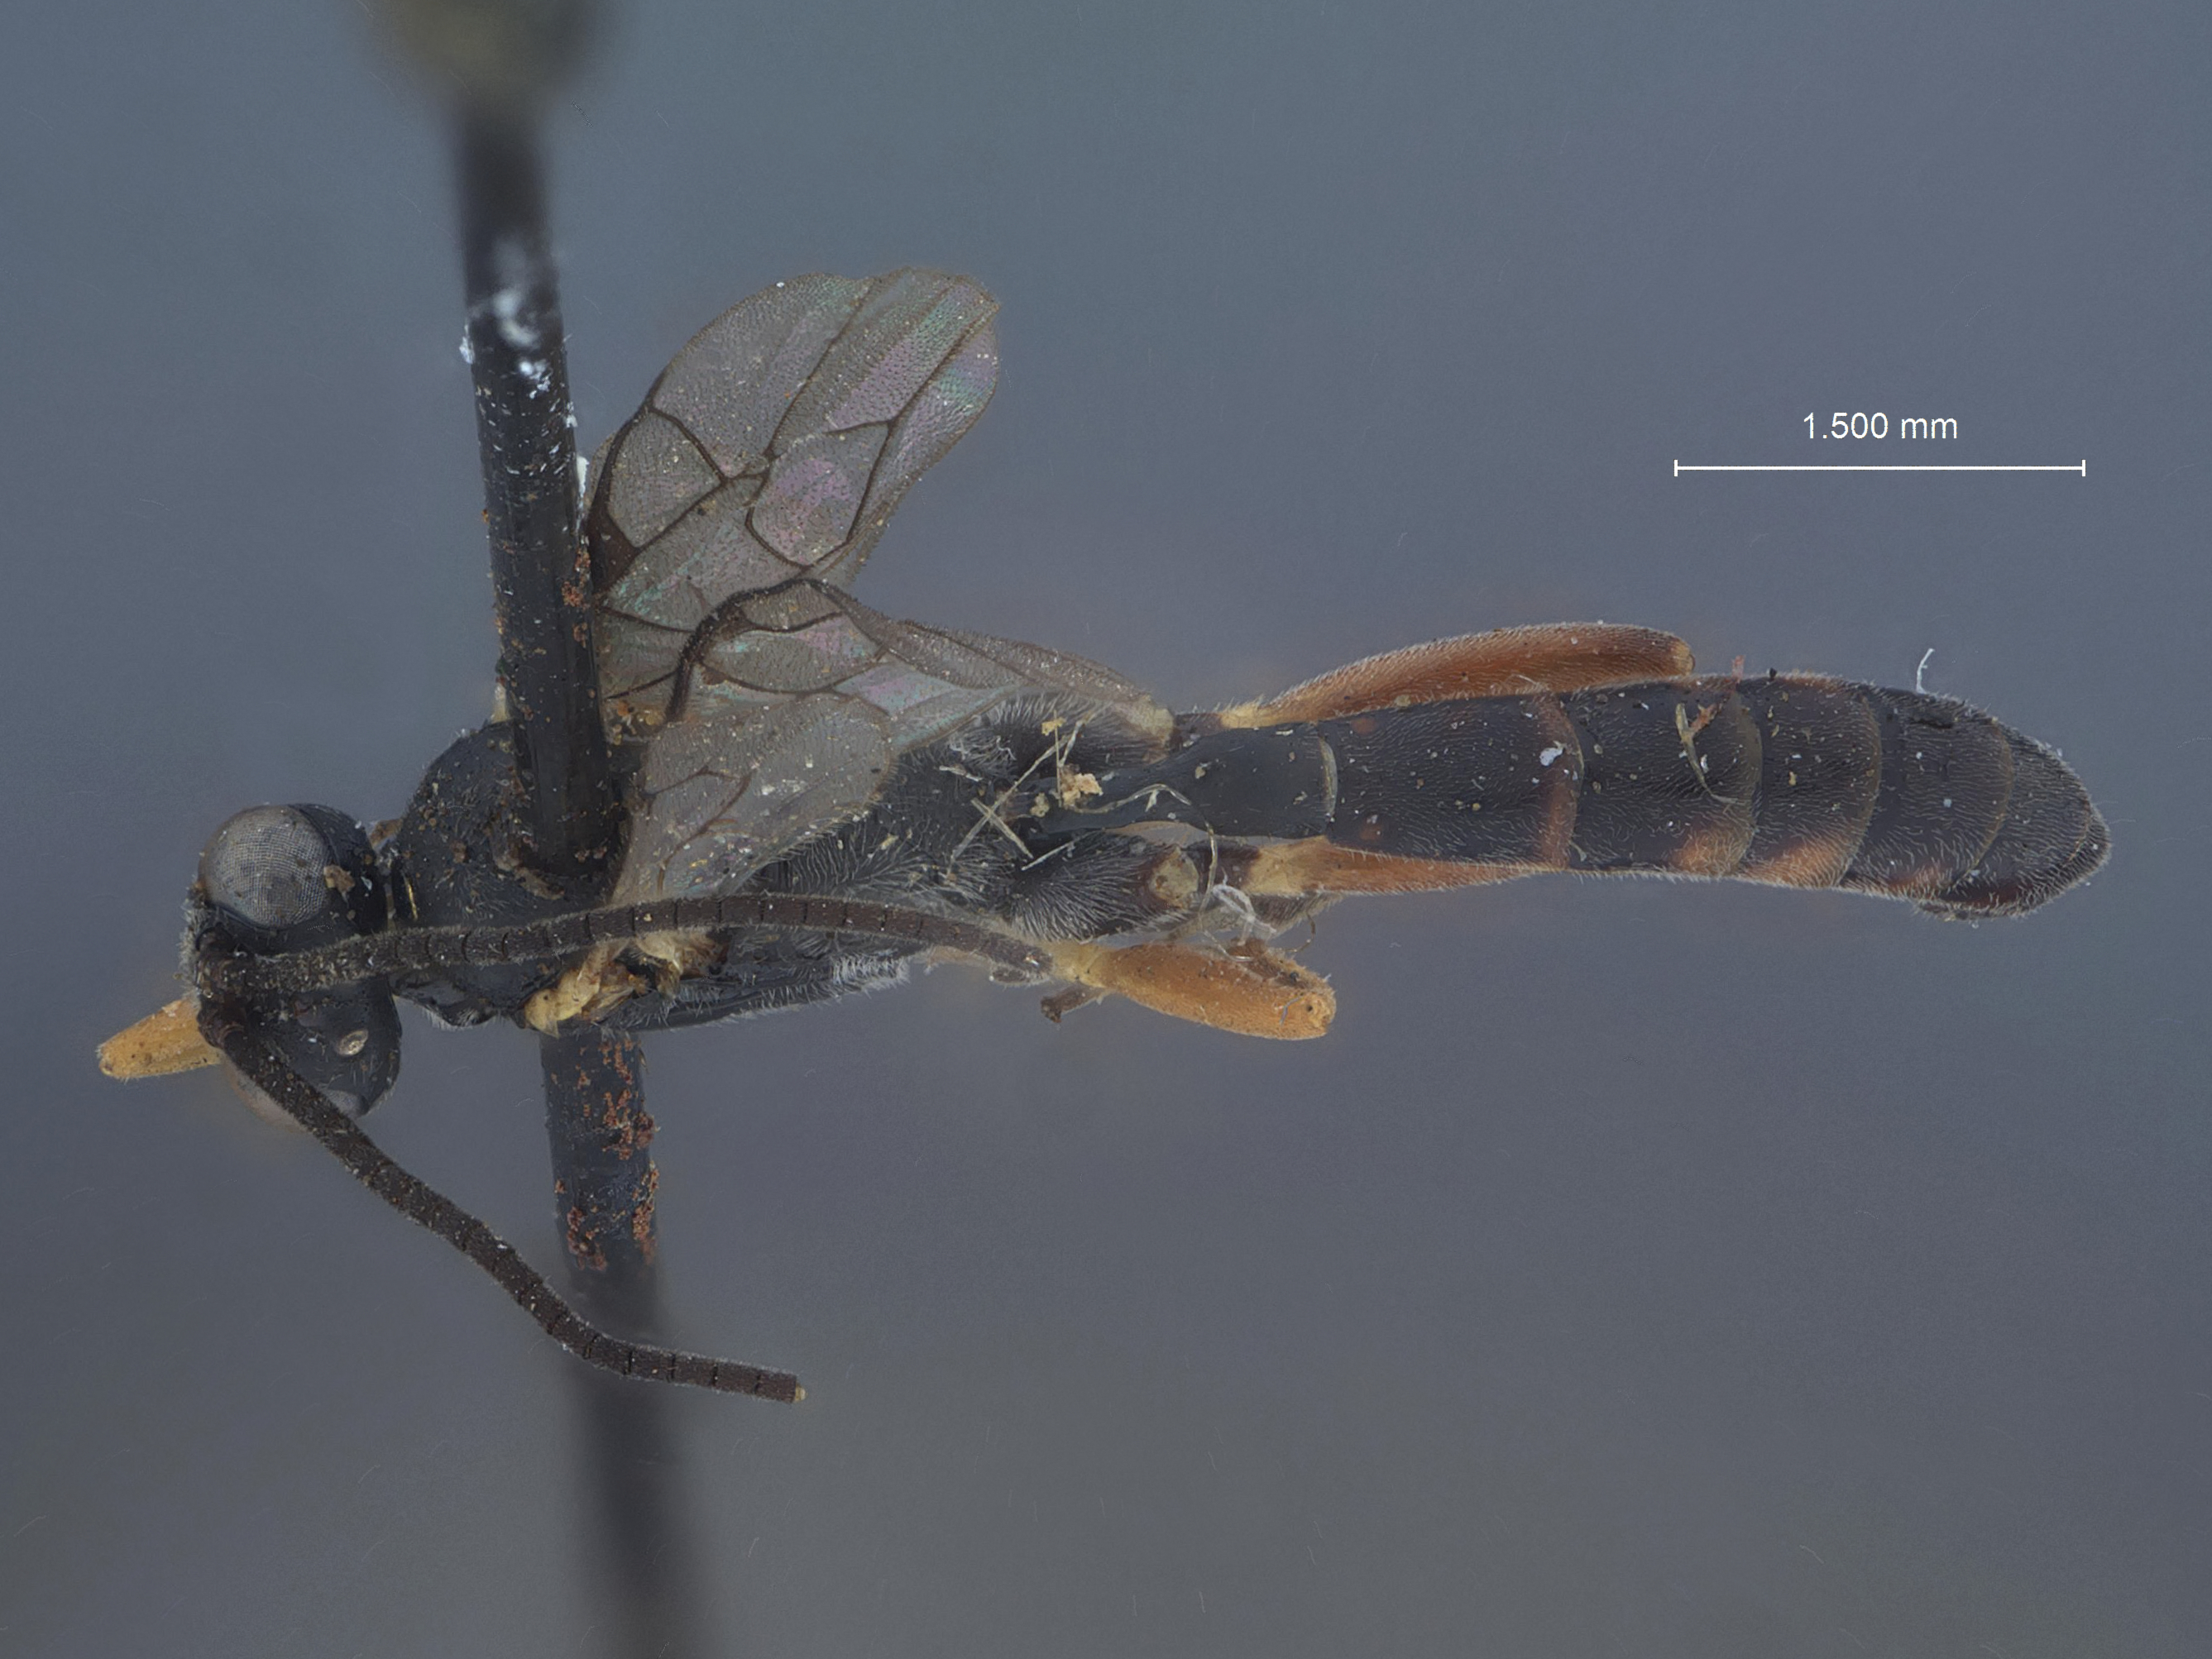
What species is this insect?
Sagaritis aprilis
